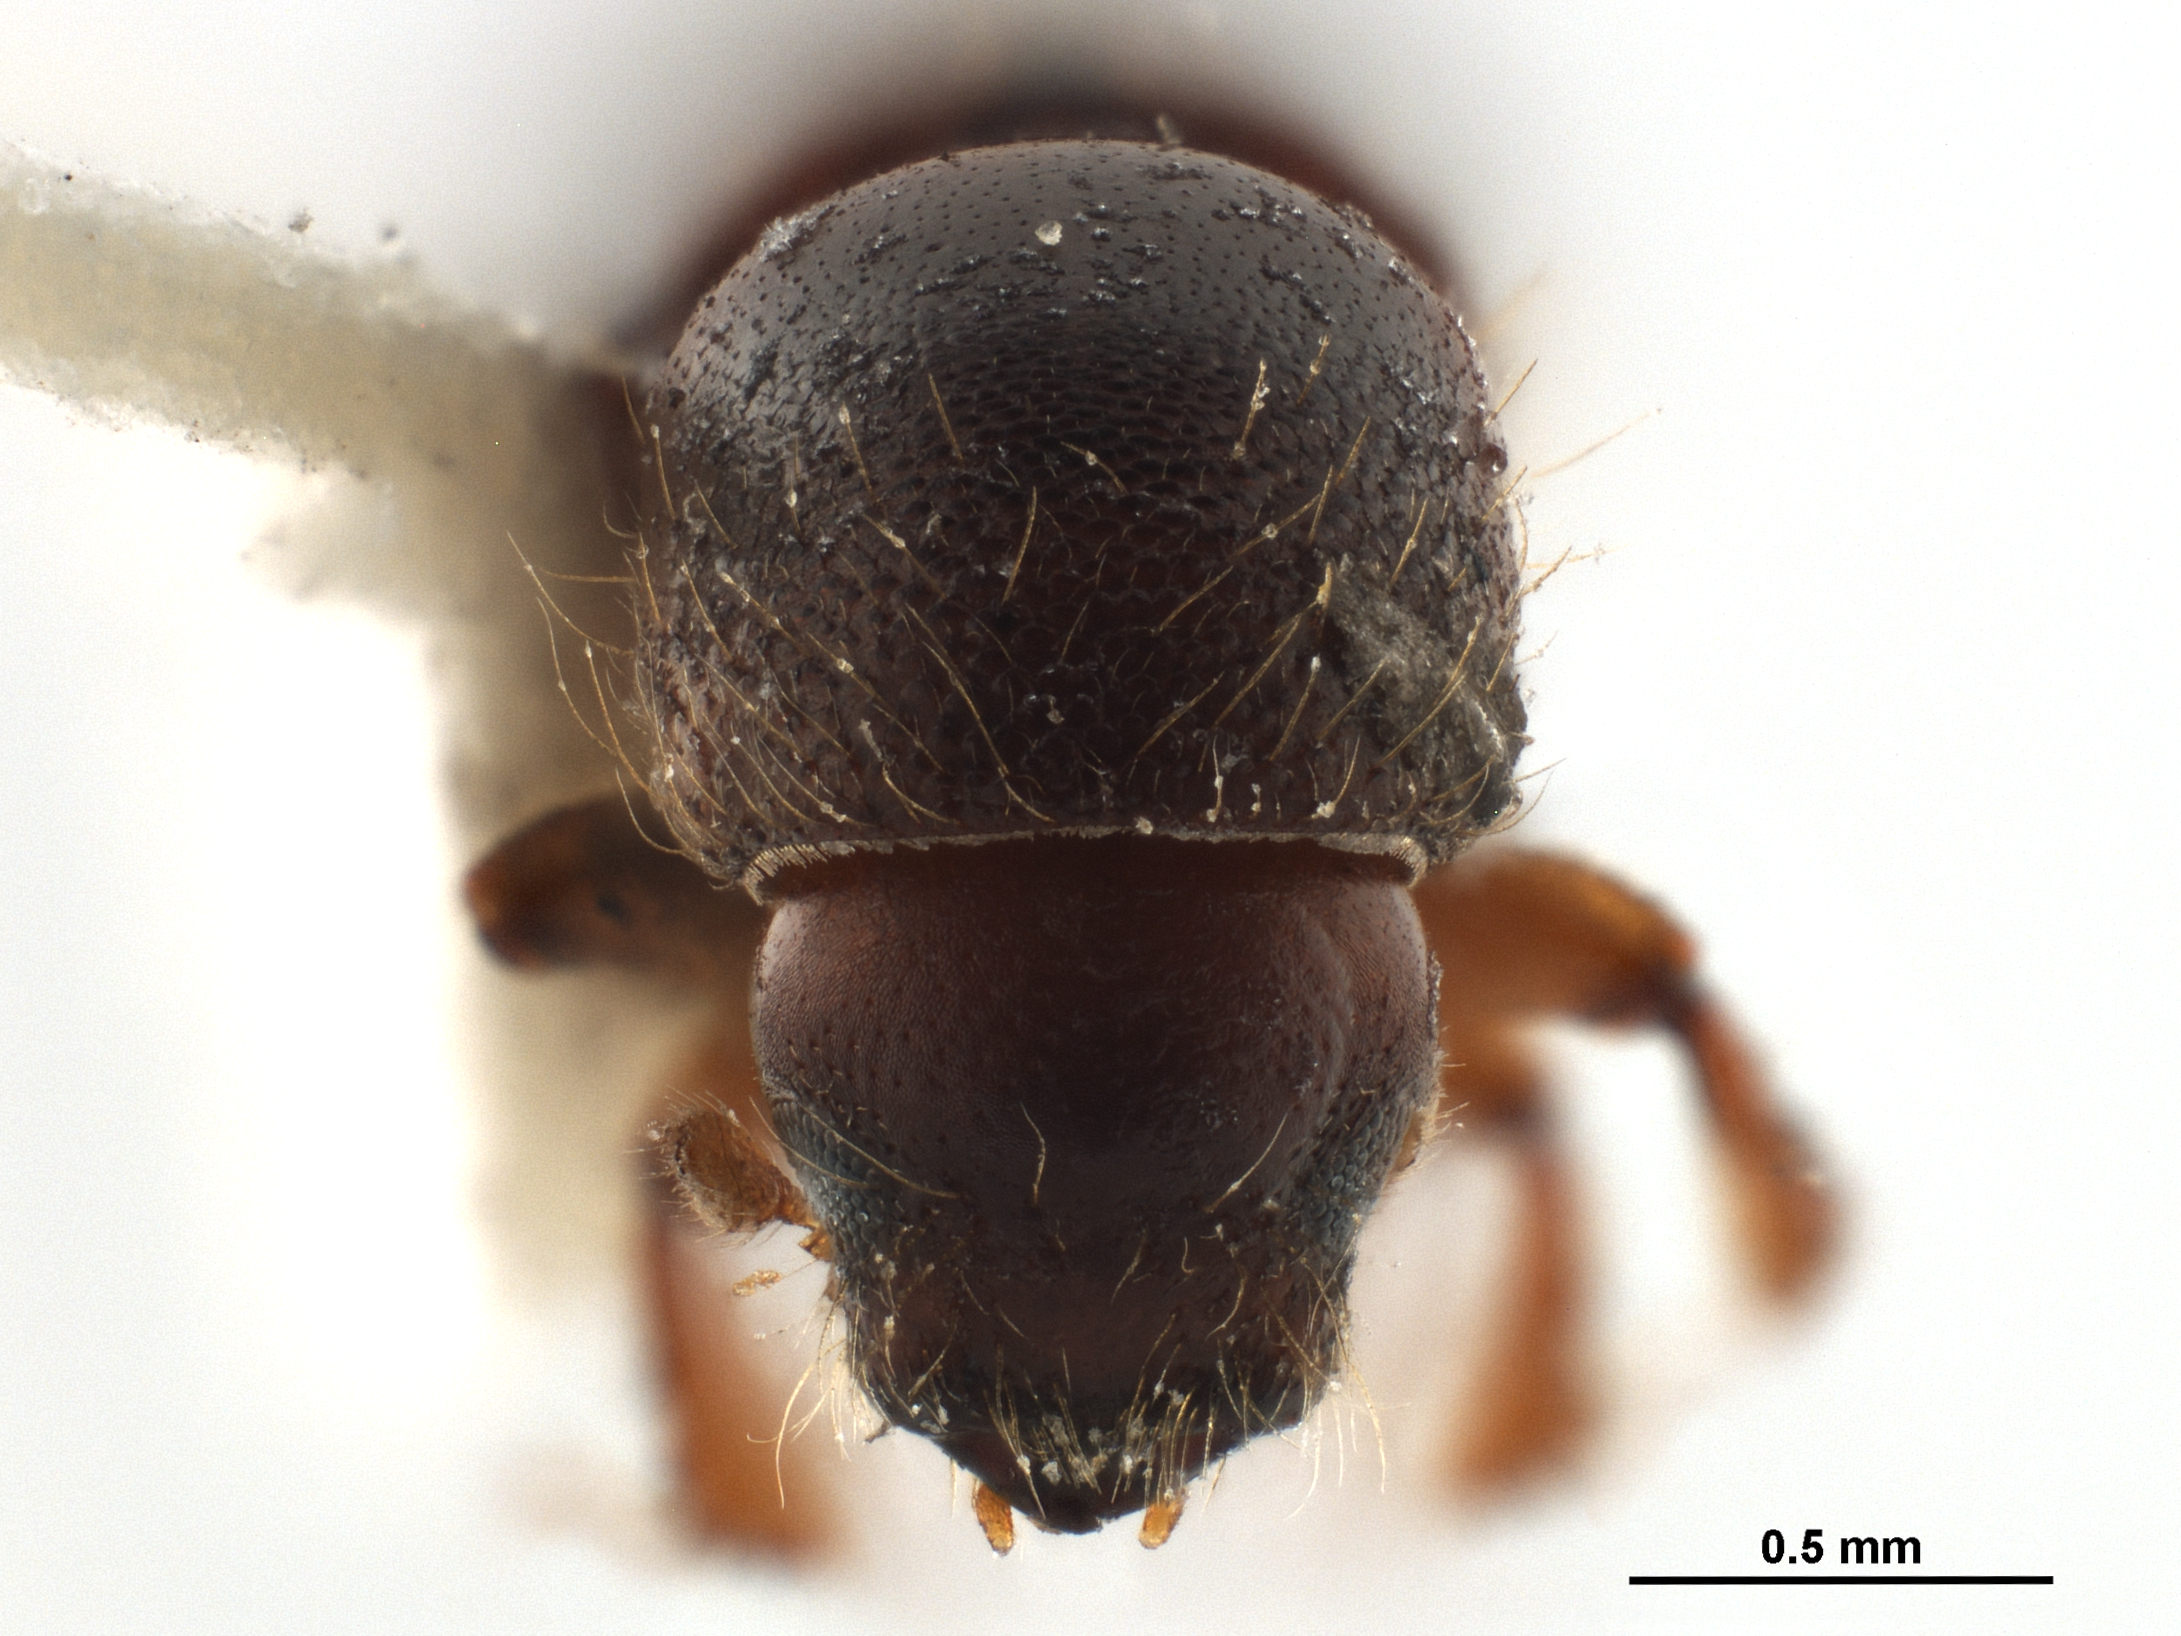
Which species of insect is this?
Xyleborus dentatus
